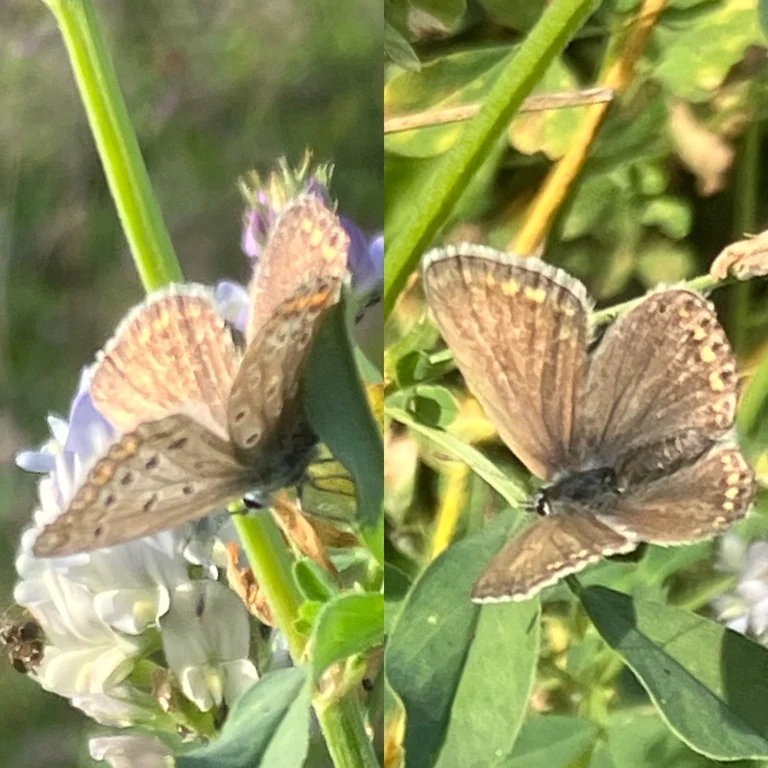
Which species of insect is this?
Polyommatus icarus
